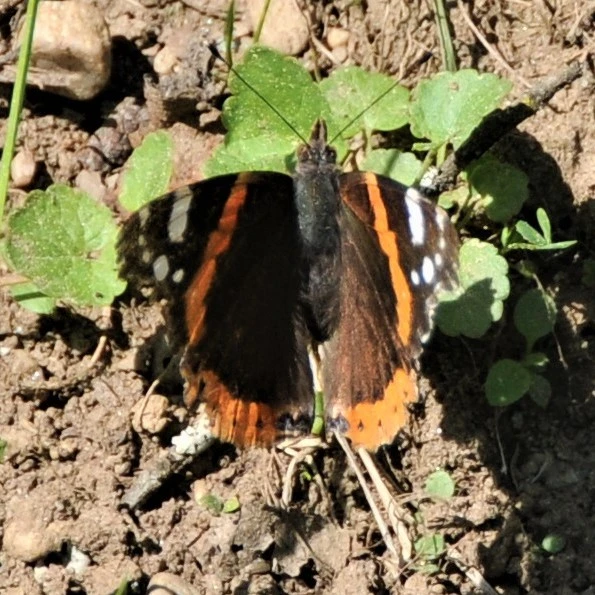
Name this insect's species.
Vanessa atalanta
